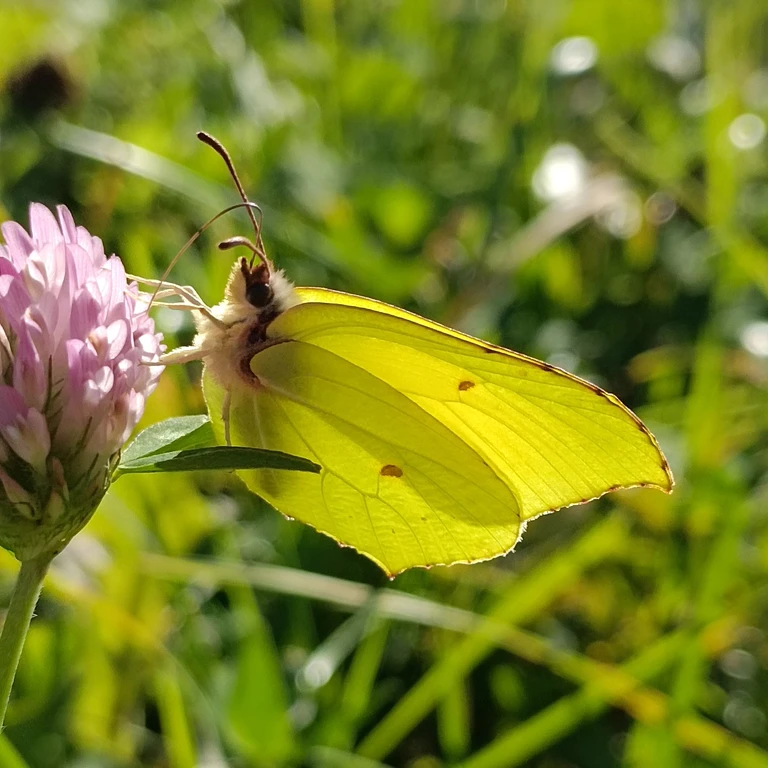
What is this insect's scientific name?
Gonepteryx rhamni
